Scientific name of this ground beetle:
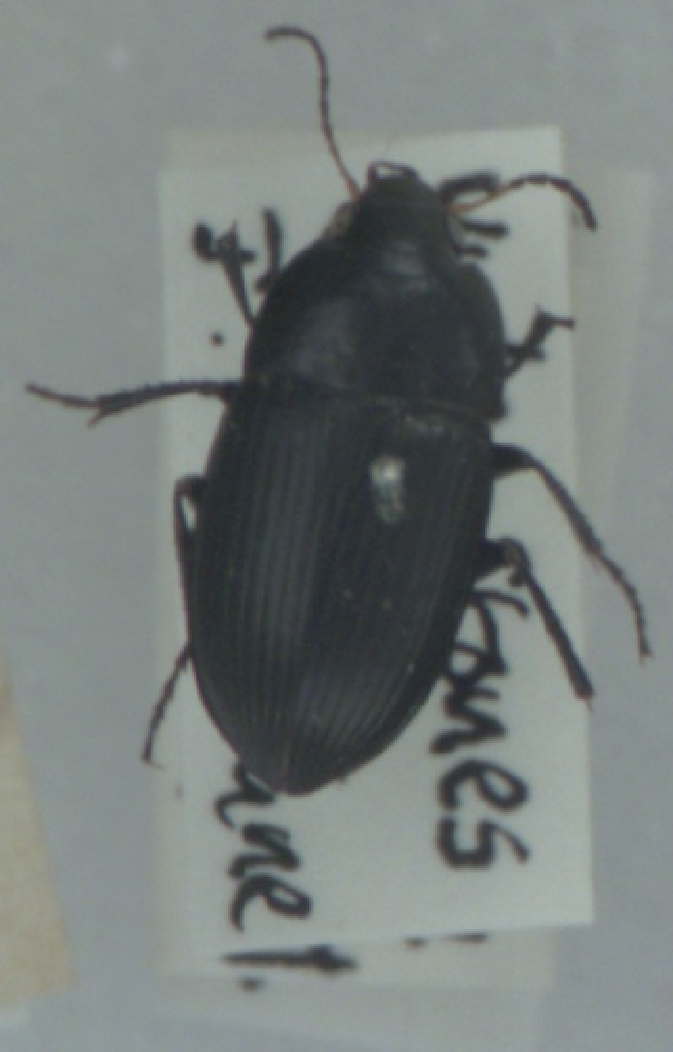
Amara ovata
